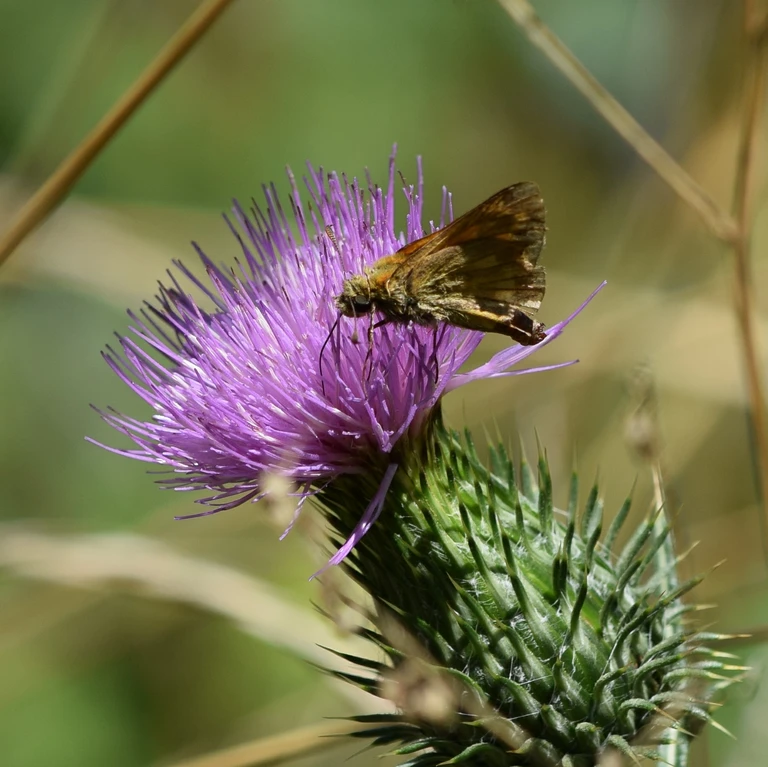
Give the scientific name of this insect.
Ochlodes sylvanus (also Ochlodes venata)
